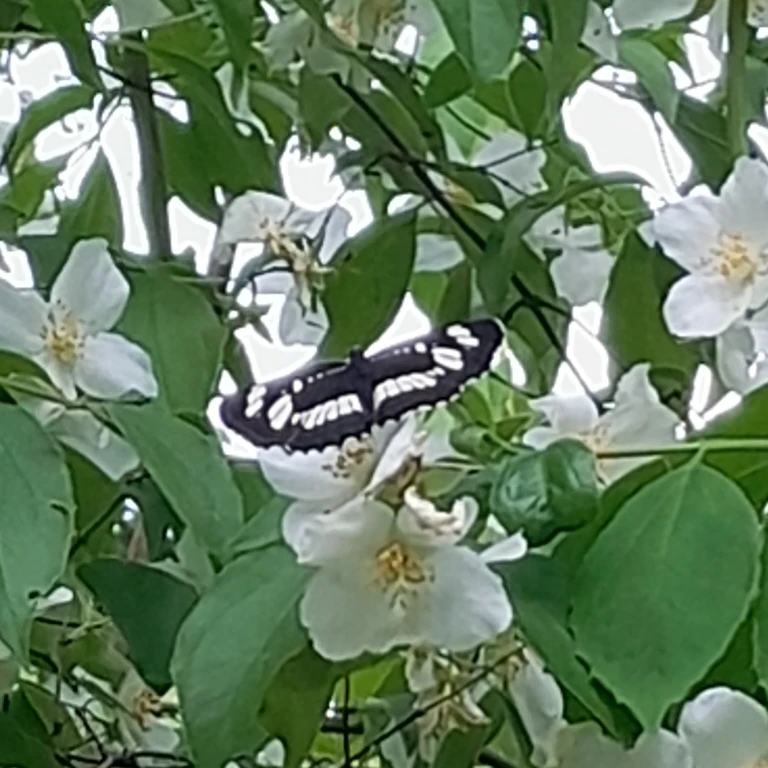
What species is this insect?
Neptis rivularis
